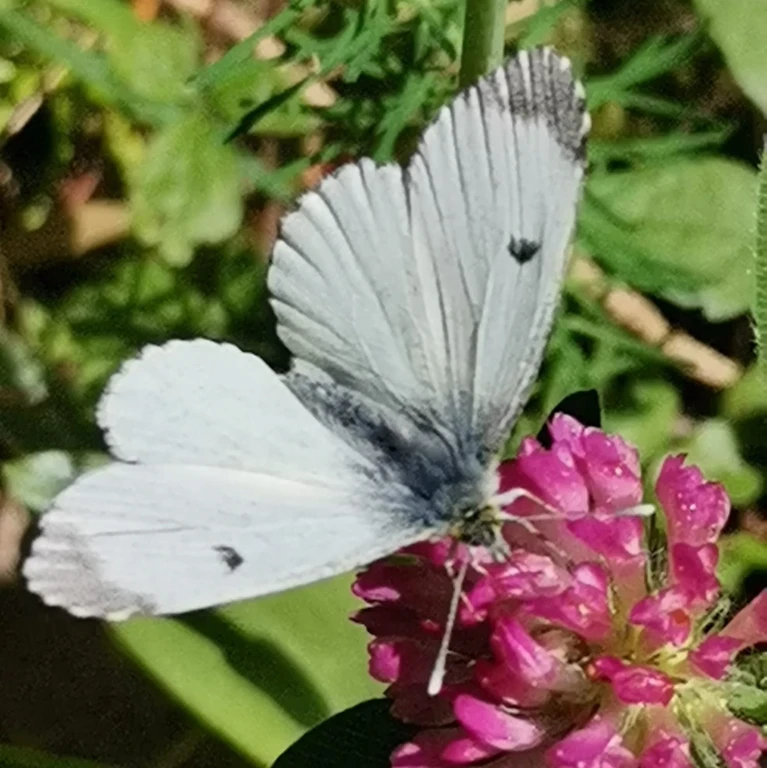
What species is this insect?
Anthocharis cardamines
